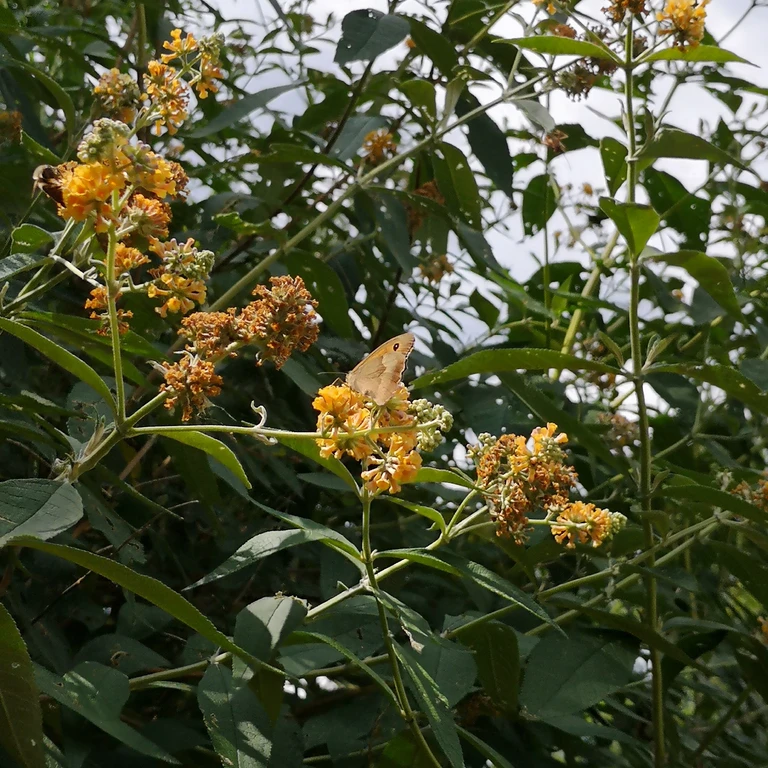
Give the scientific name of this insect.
Maniola jurtina
